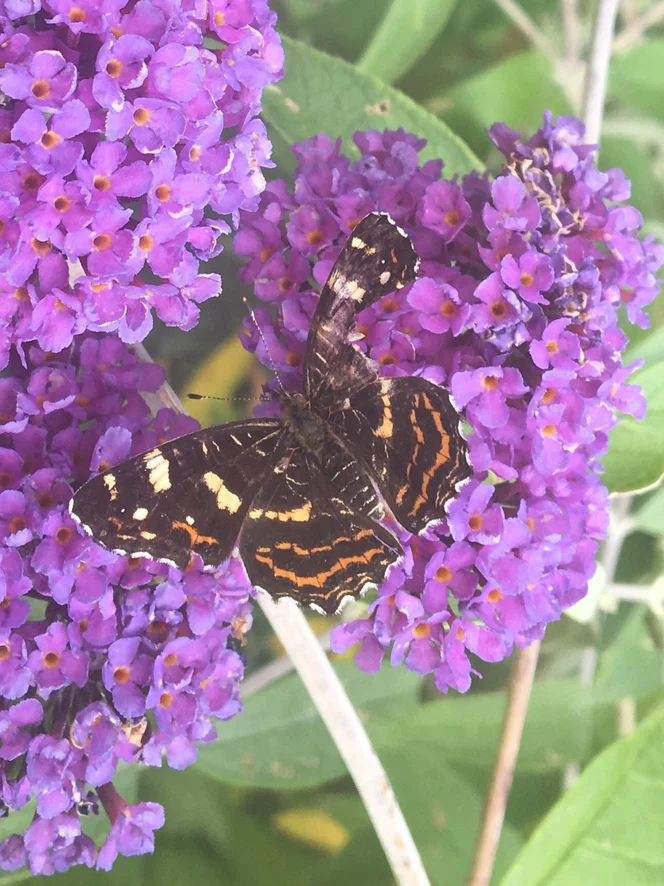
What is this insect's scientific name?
Araschnia levana
